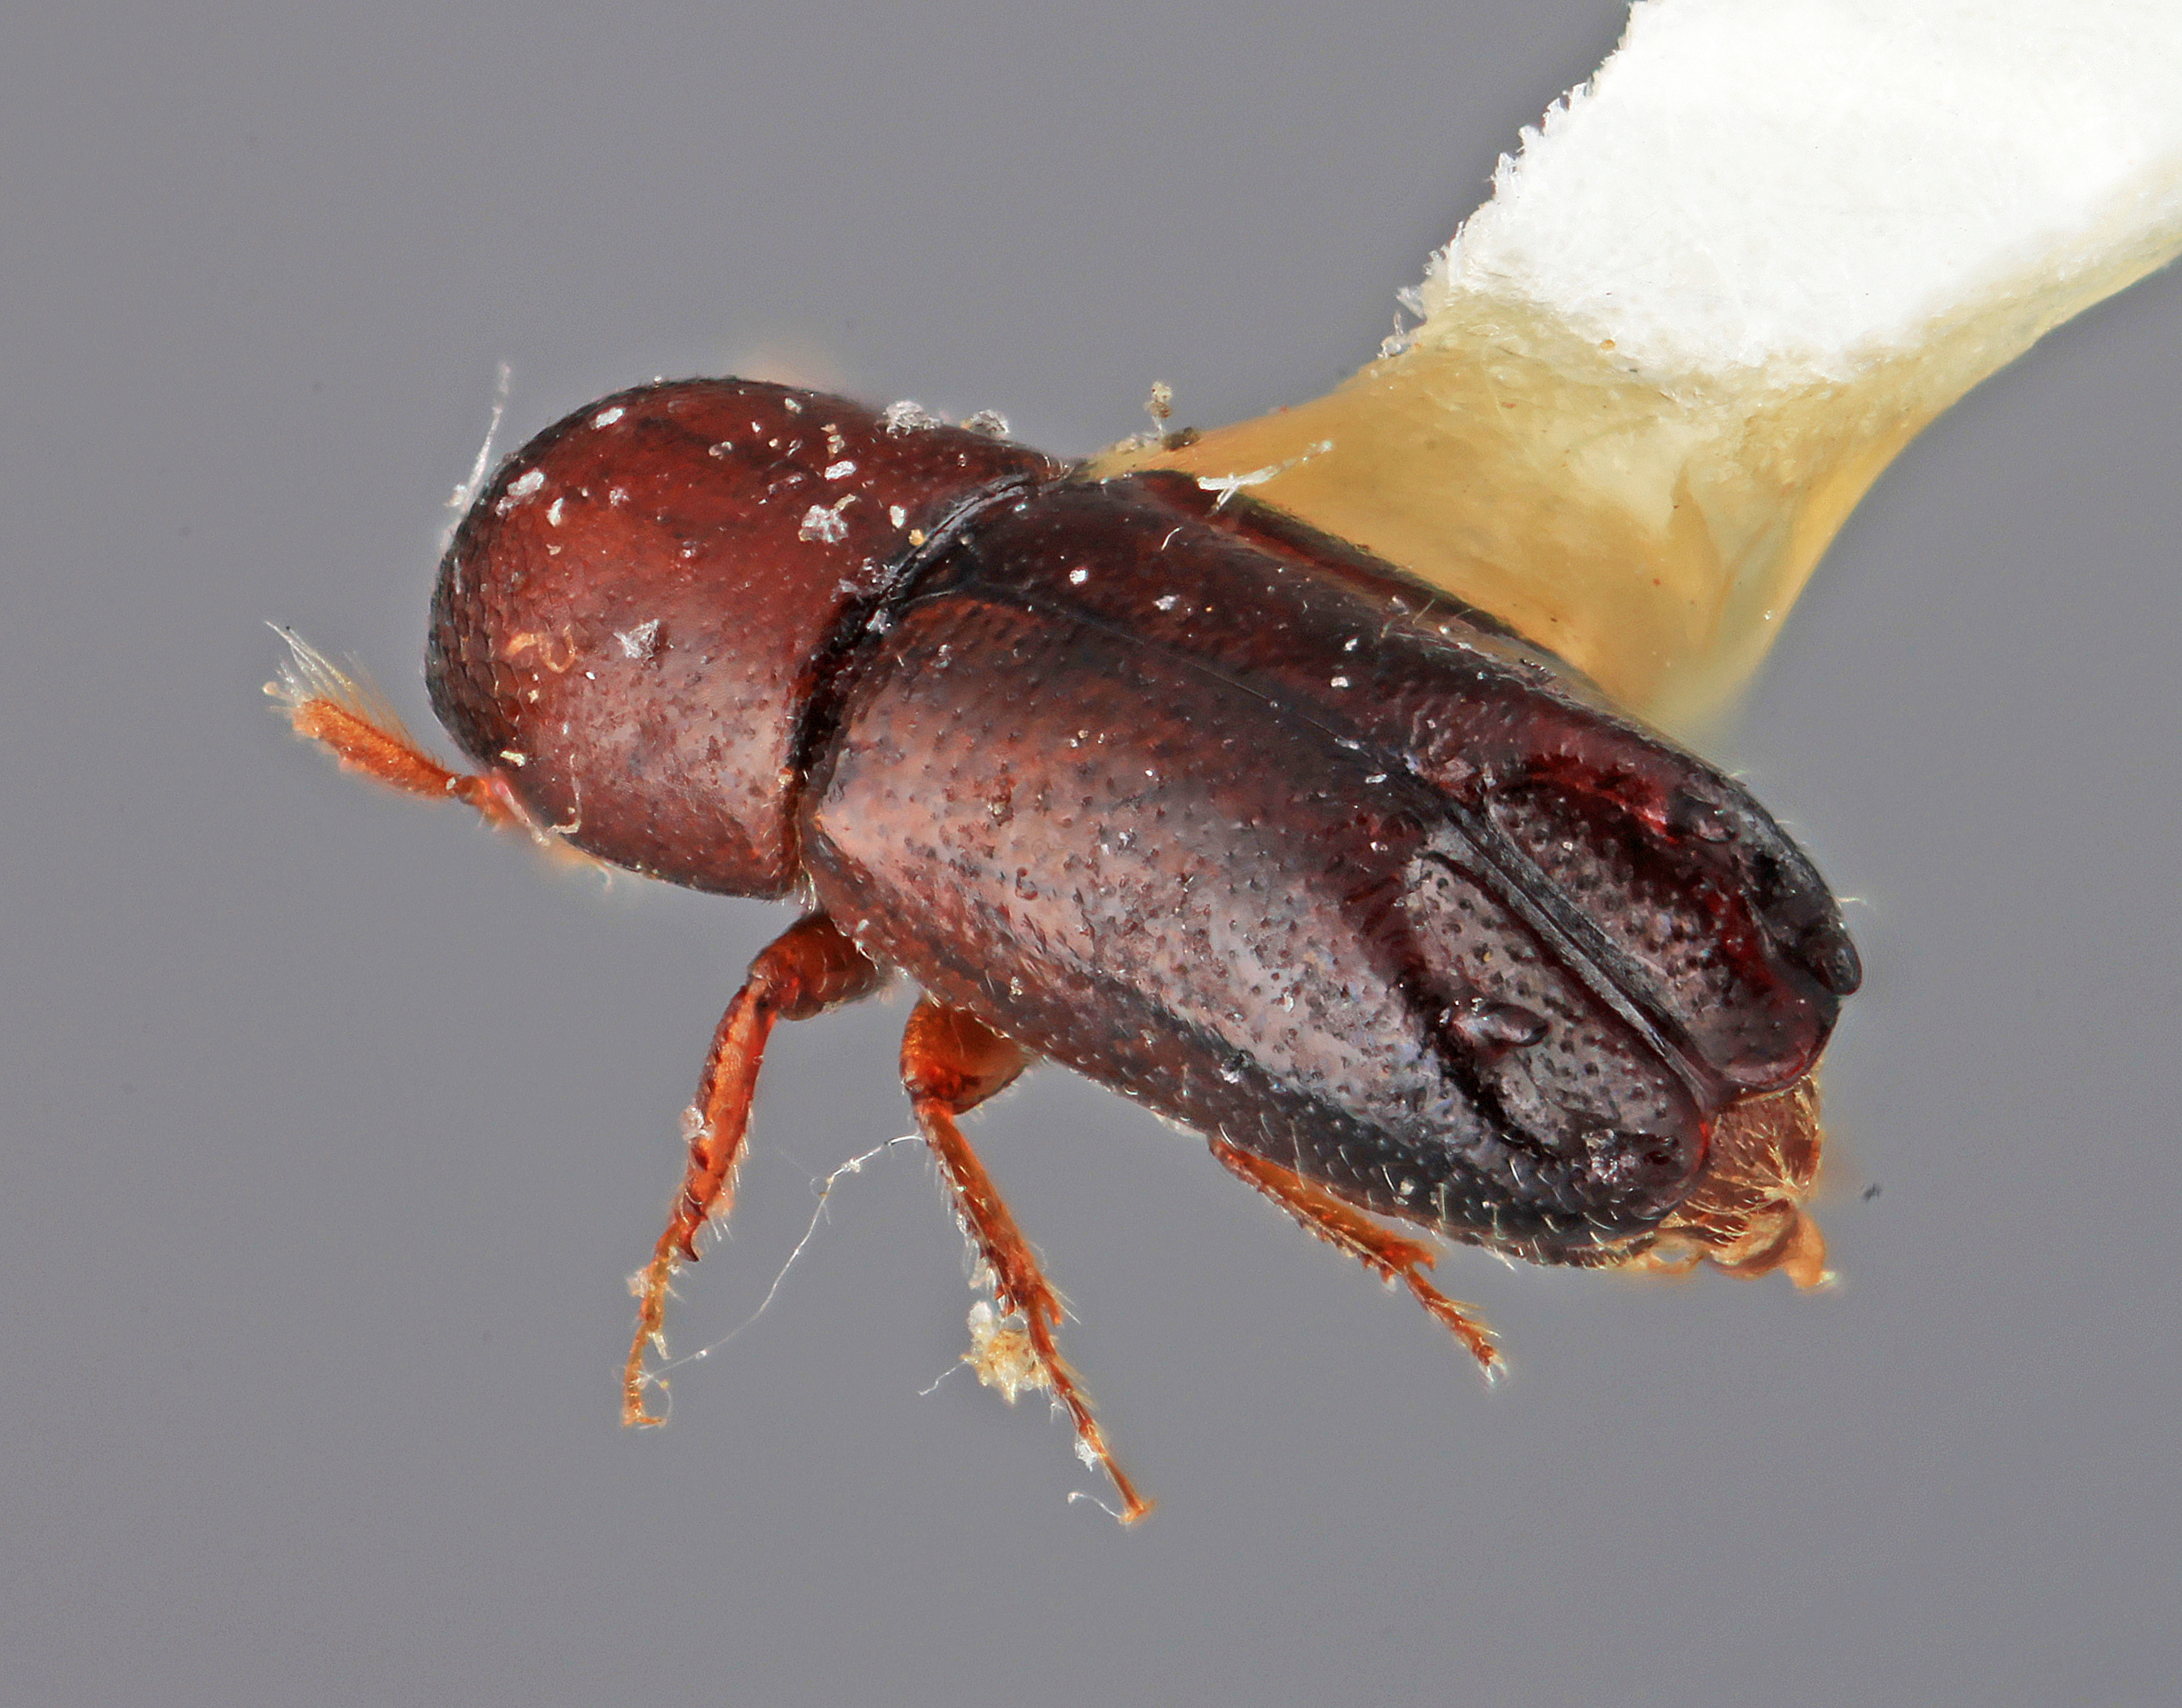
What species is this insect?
Tricolus frontalis
